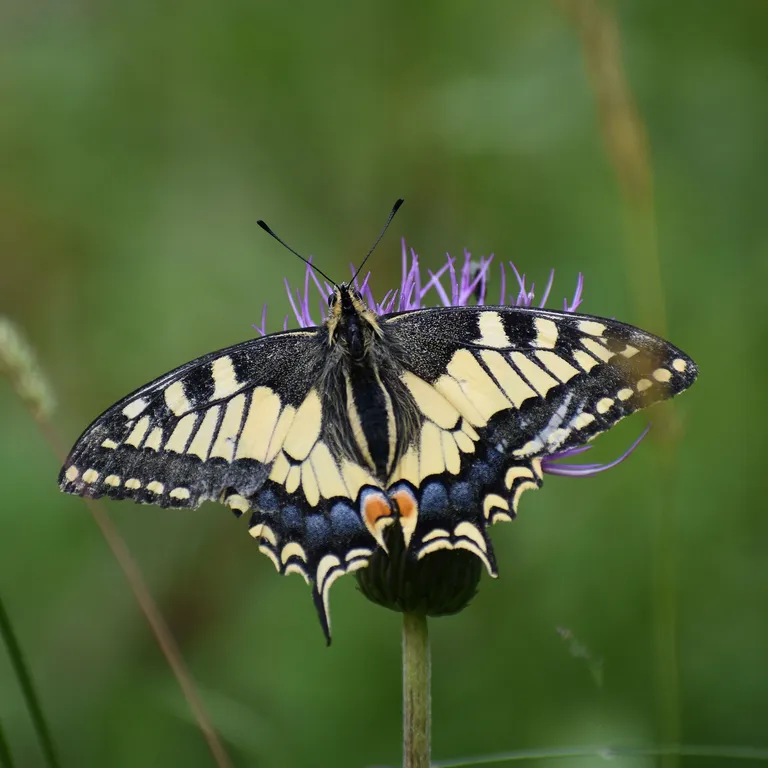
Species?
Papilio machaon
